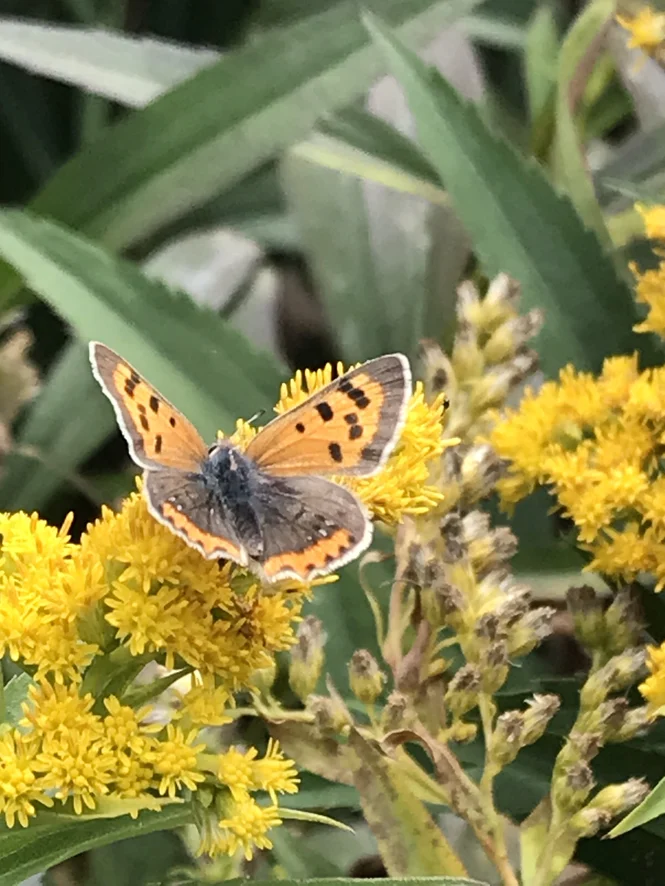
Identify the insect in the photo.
Lycaena phlaeas
